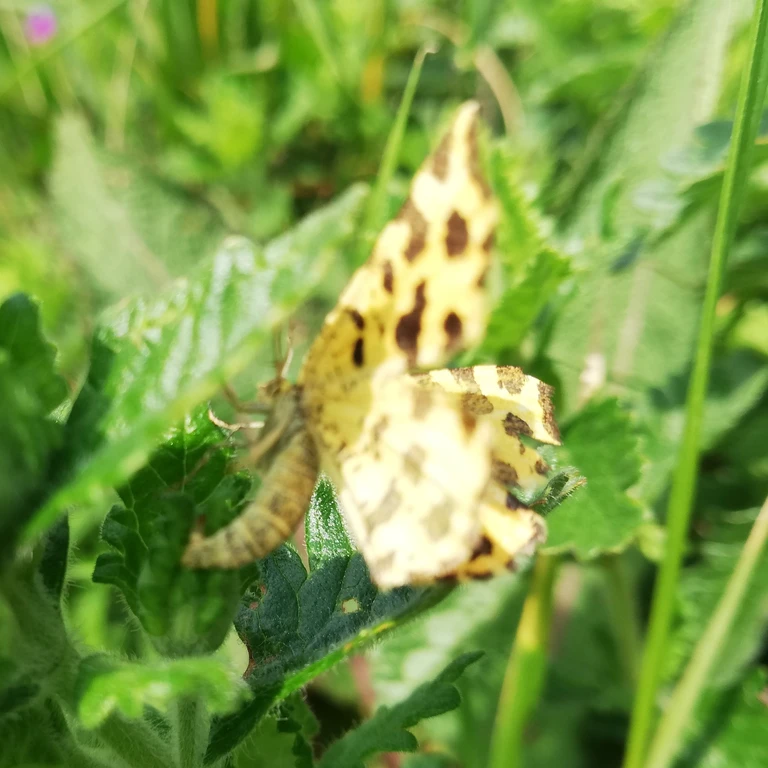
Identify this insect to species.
Pseudopanthera macularia
